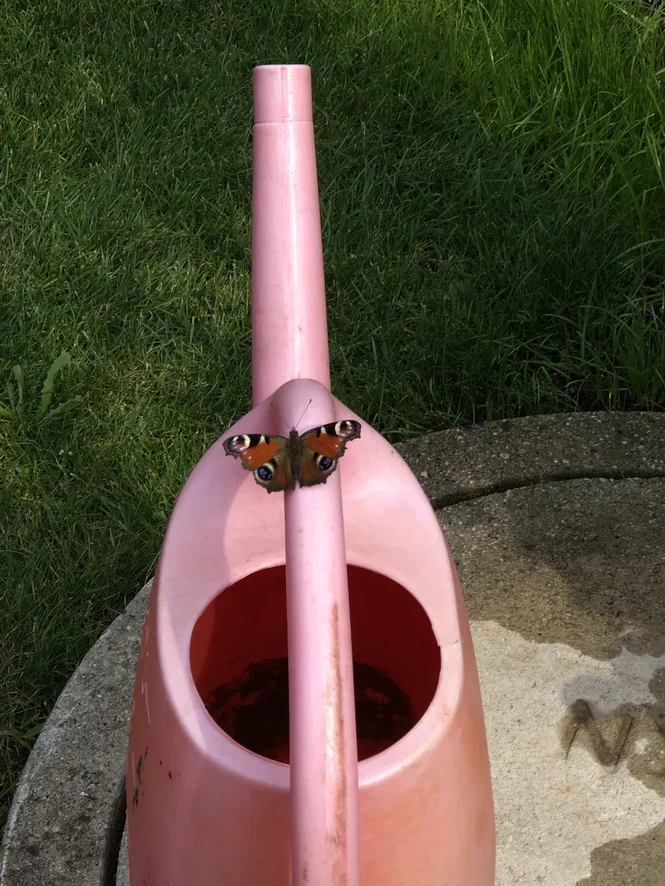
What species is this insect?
Aglais io
